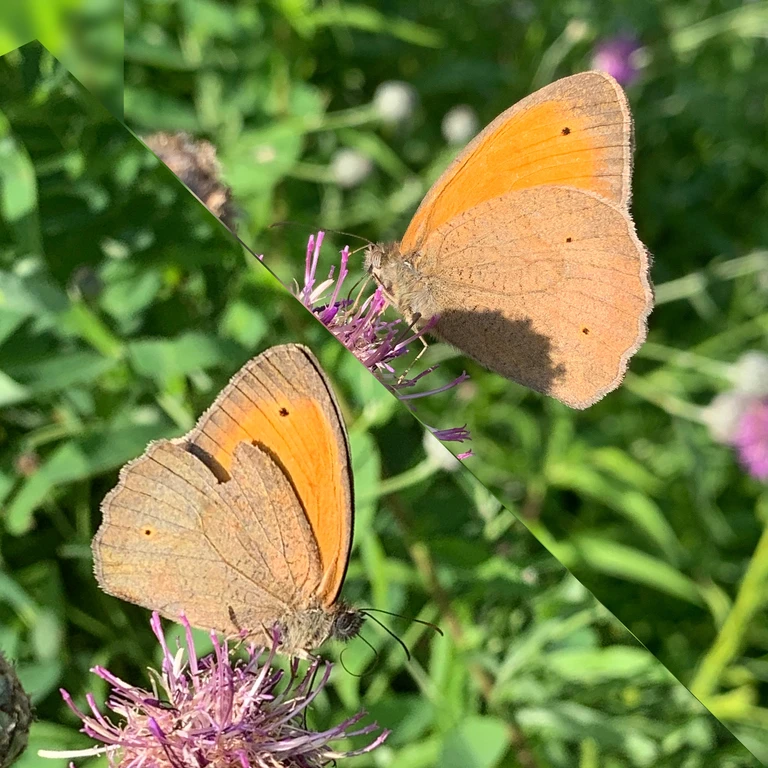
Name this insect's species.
Maniola jurtina
